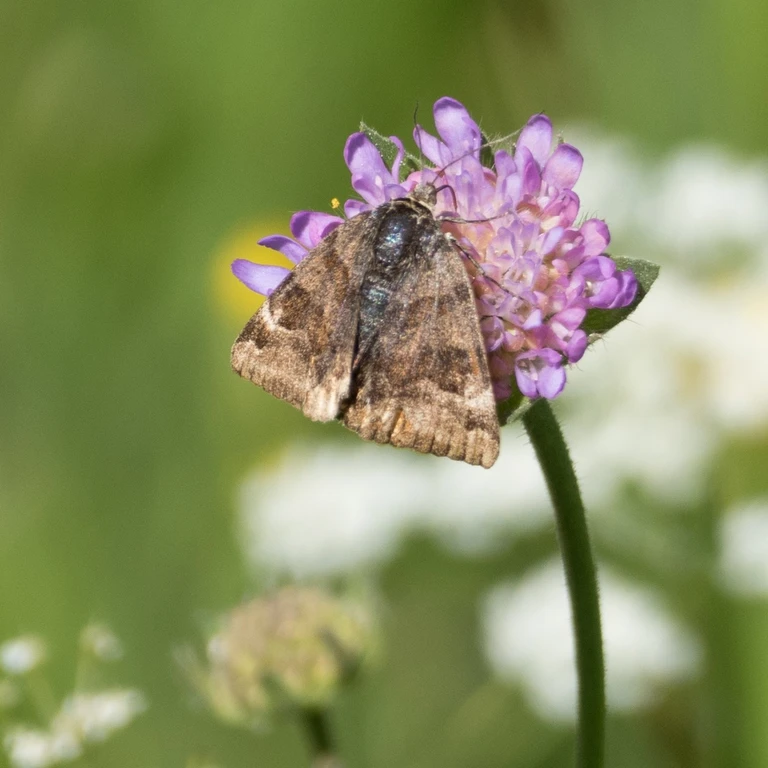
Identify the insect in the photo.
Euclidia glyphica
